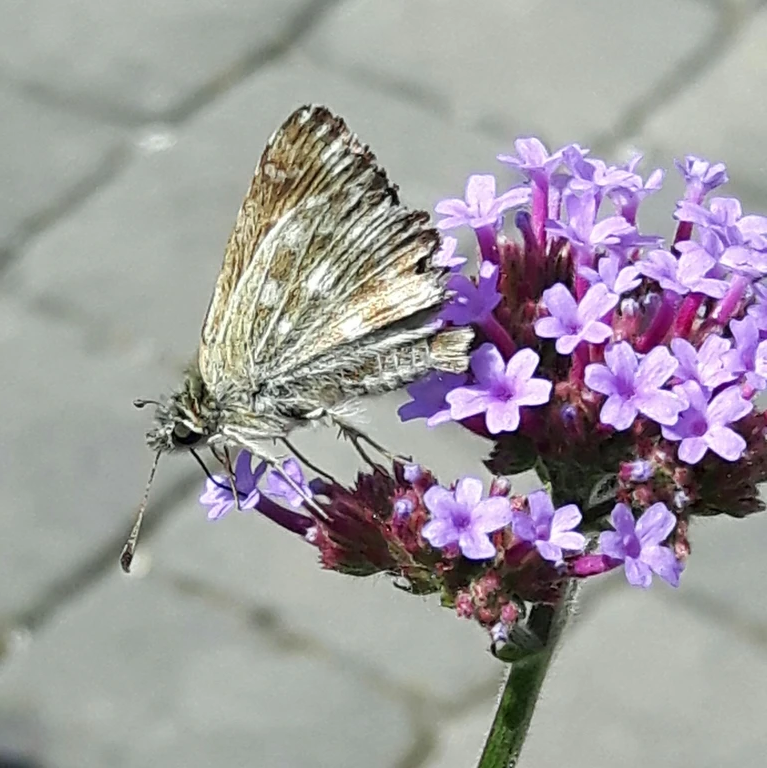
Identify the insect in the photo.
Carcharodus alceae
